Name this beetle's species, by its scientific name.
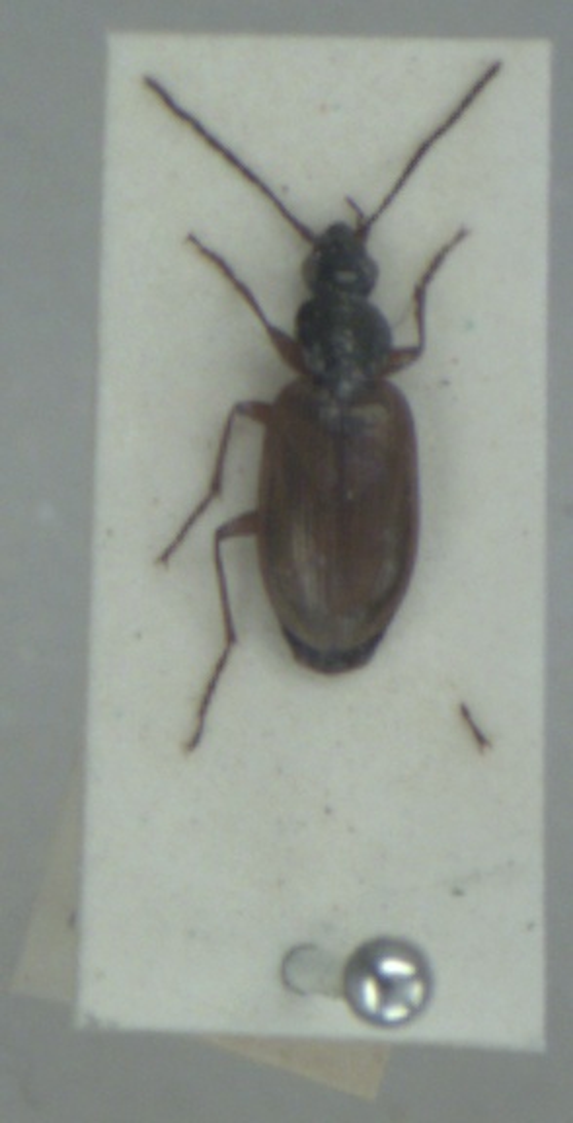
Agonum piceum
